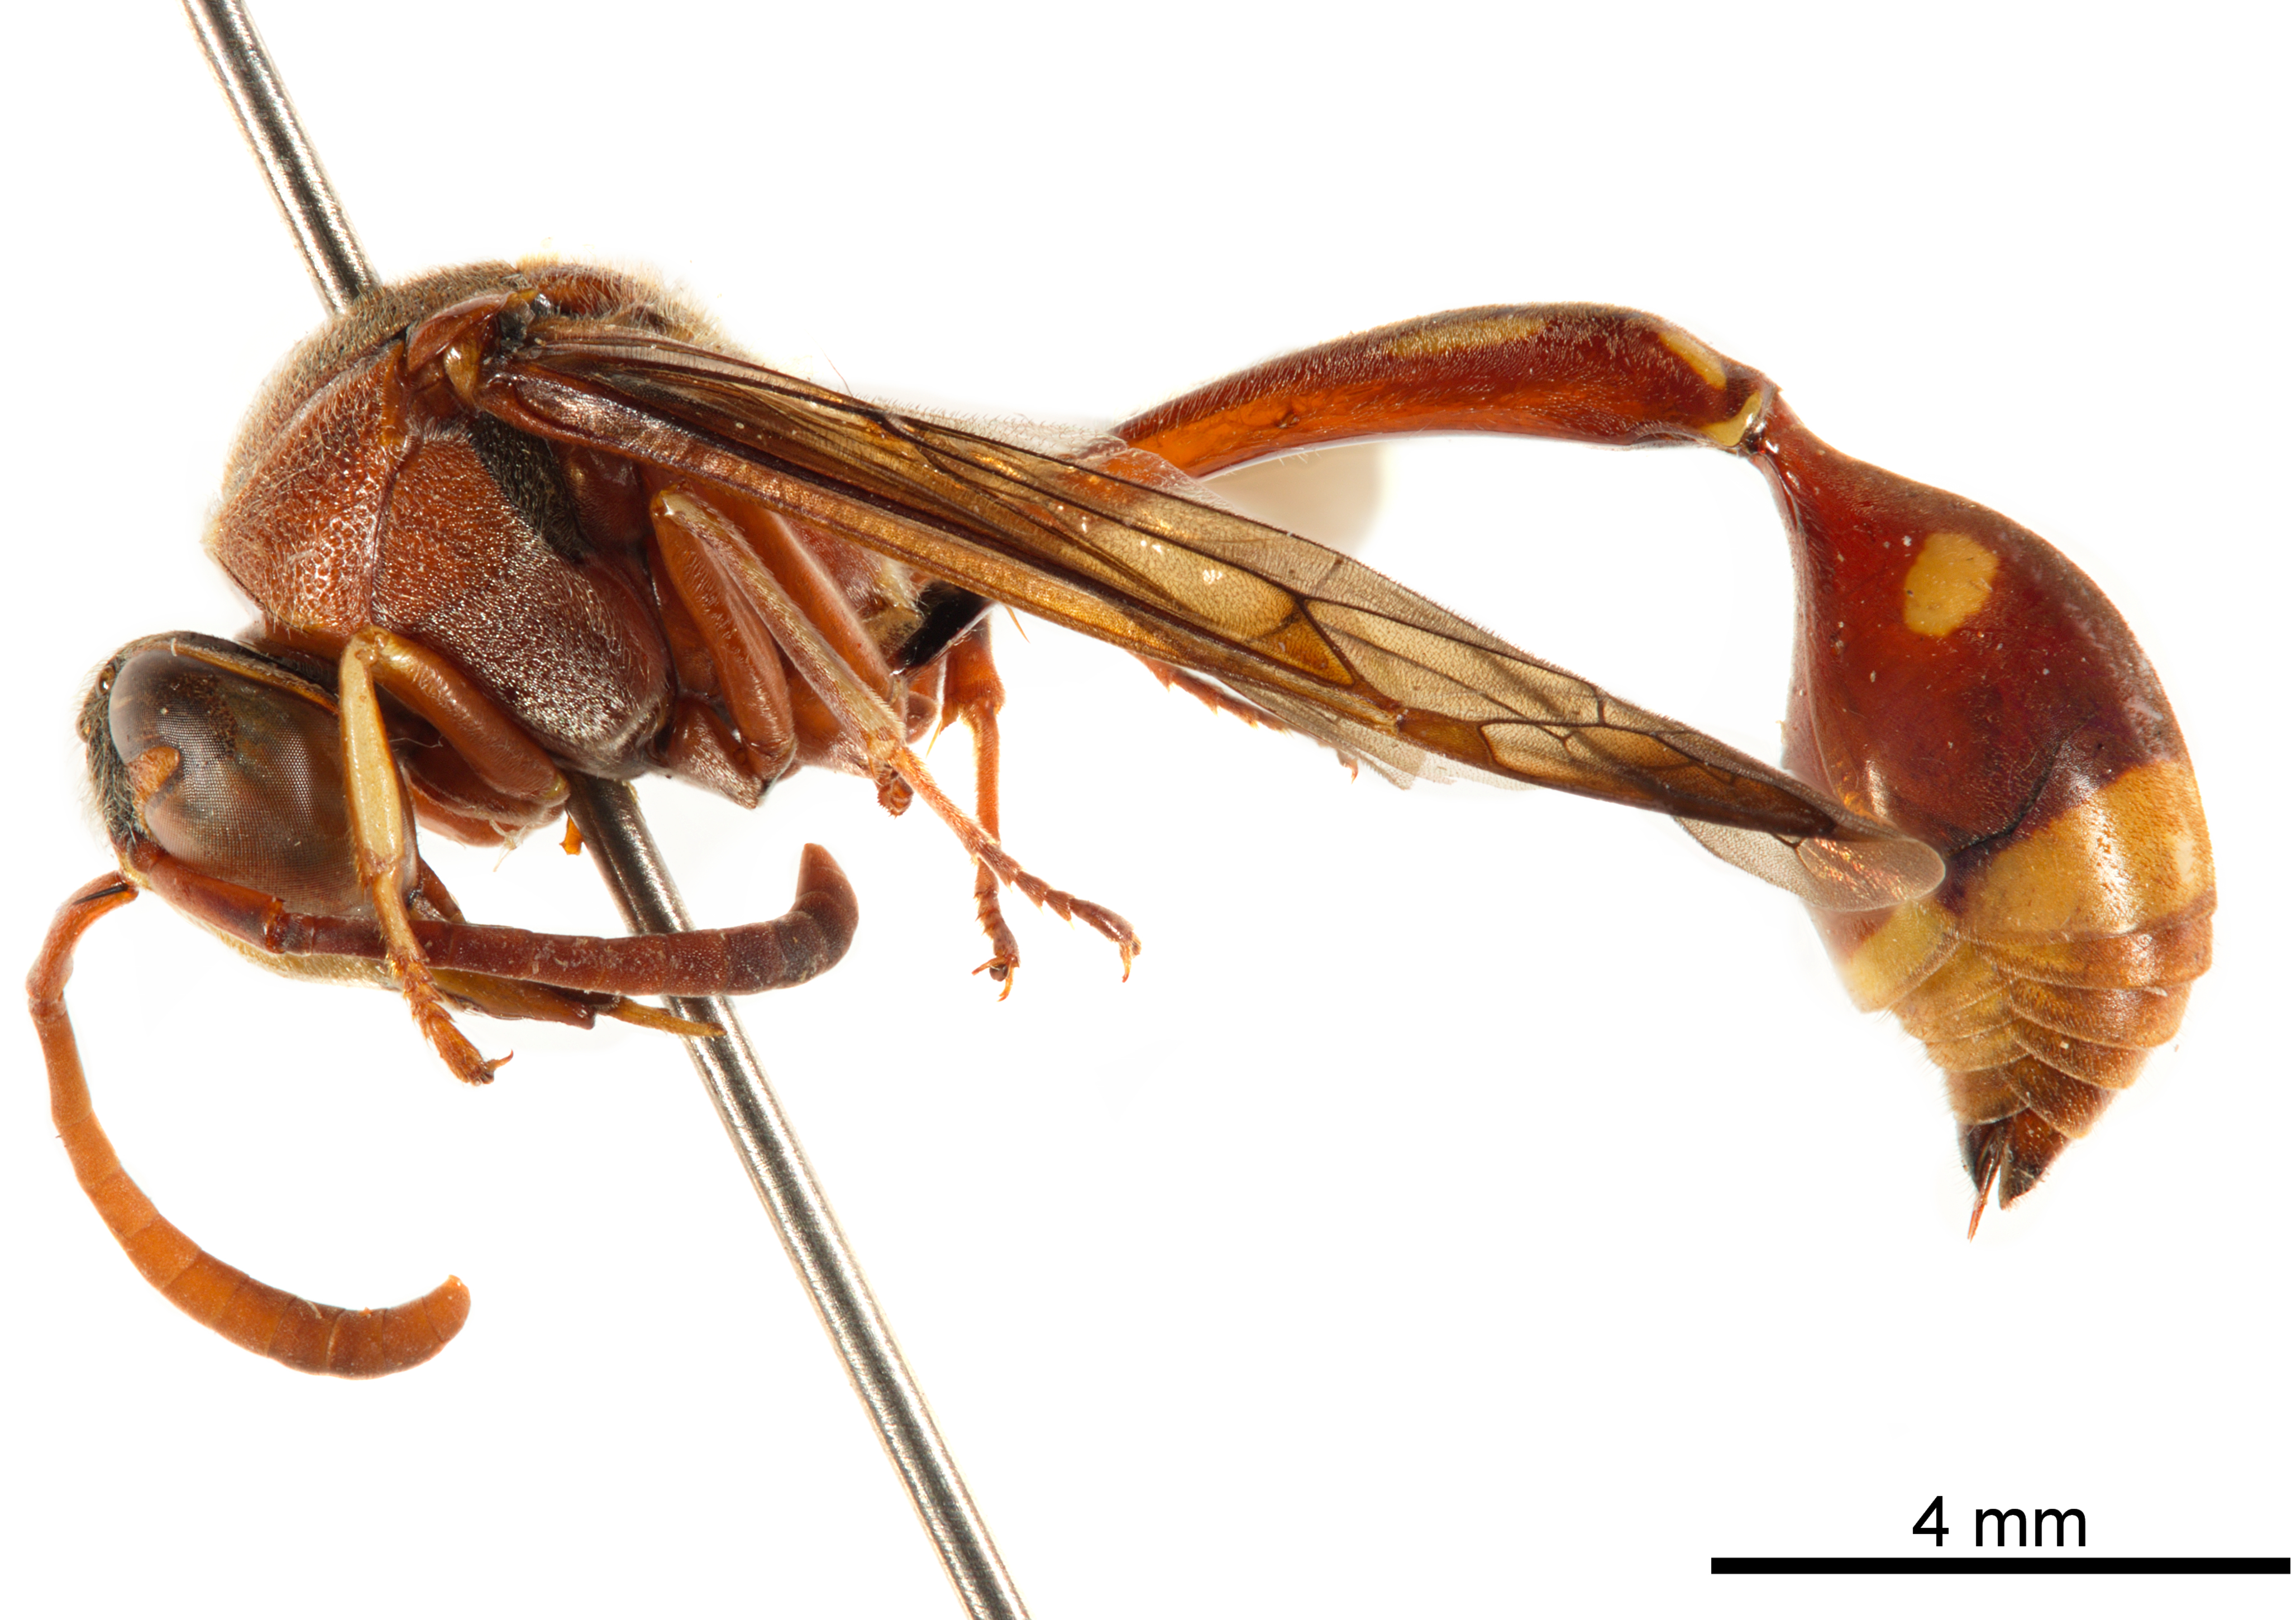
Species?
Oreumenoides edwardsi
